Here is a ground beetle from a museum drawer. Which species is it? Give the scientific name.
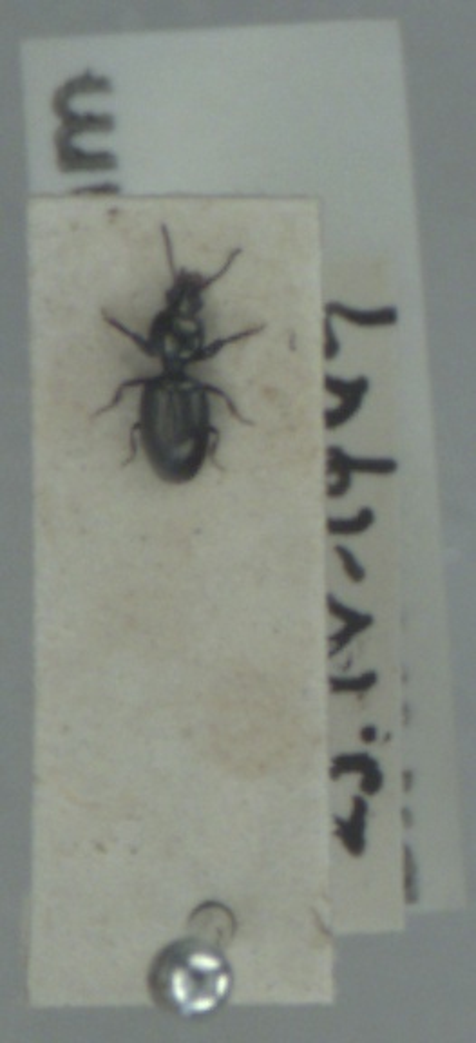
Dyschirius aeneus
